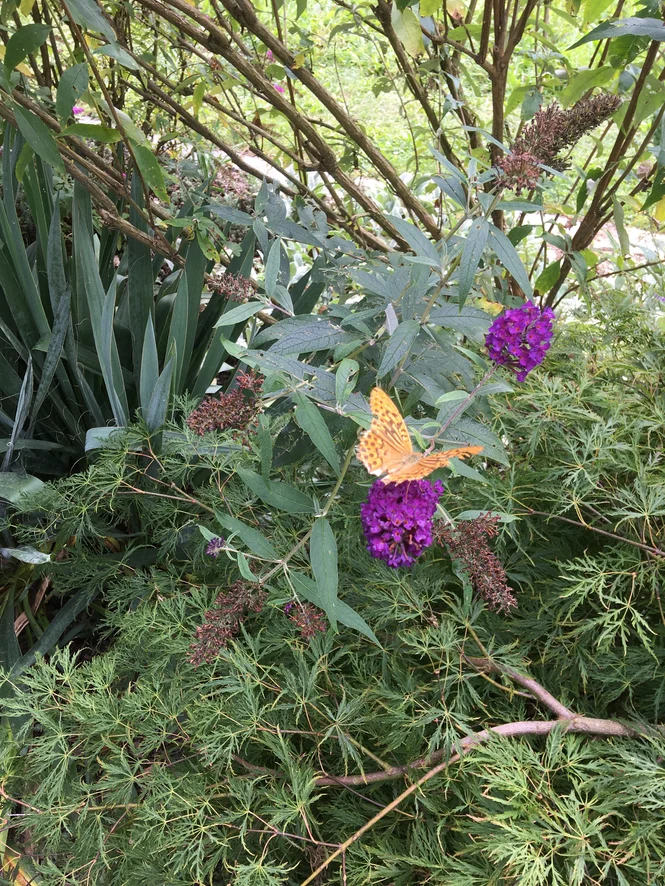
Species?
Argynnis paphia
